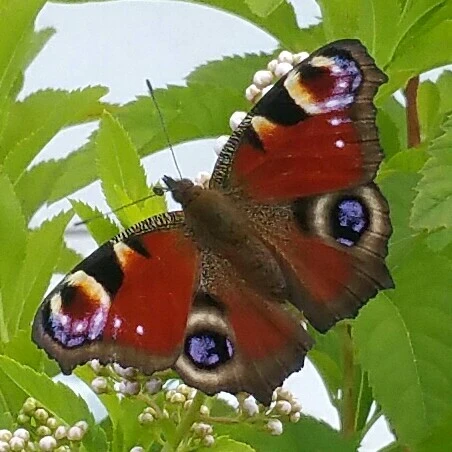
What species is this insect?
Aglais io
